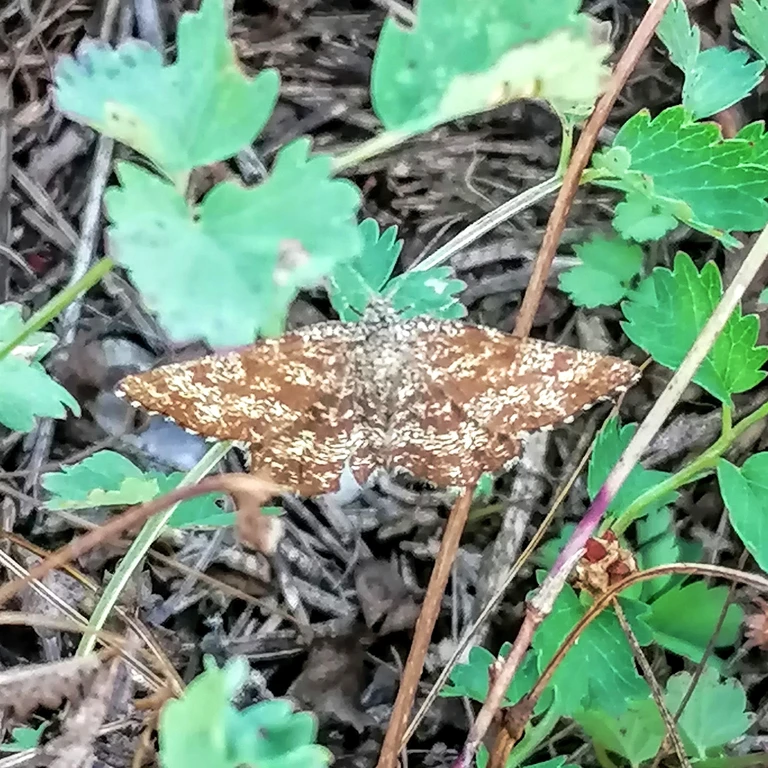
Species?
Ematurga atomaria
